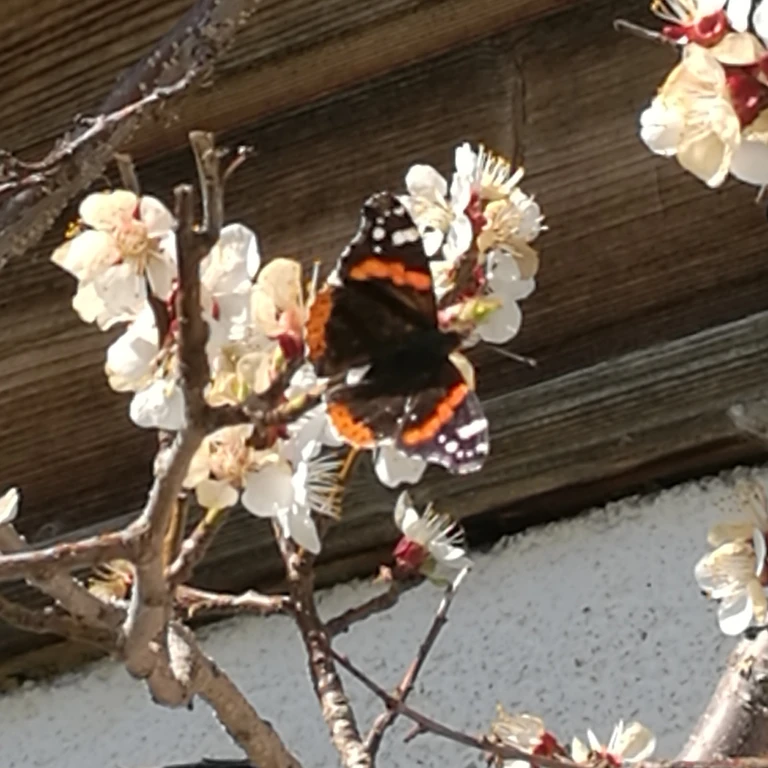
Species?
Vanessa atalanta
